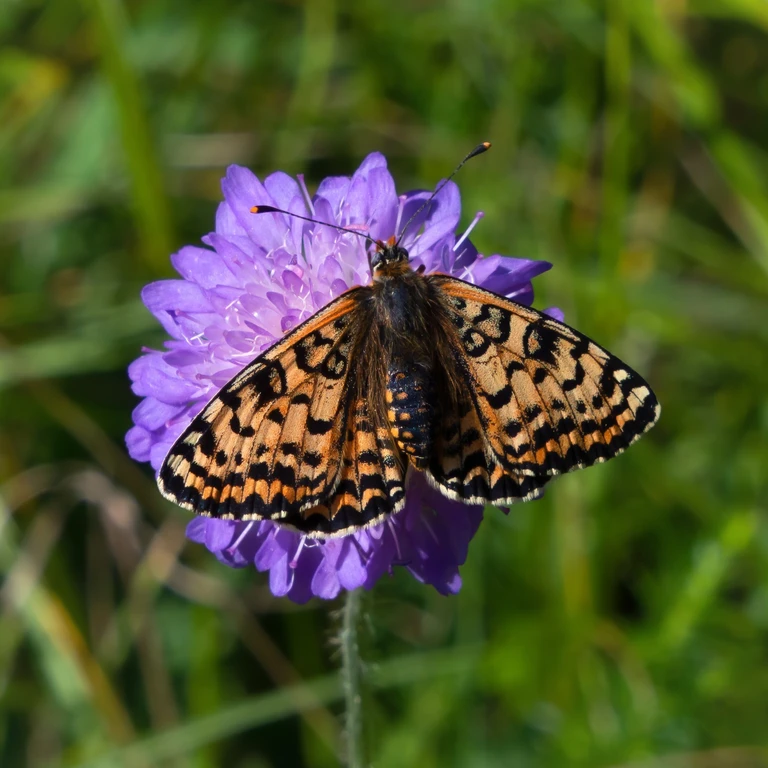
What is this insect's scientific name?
Melitaea didyma
